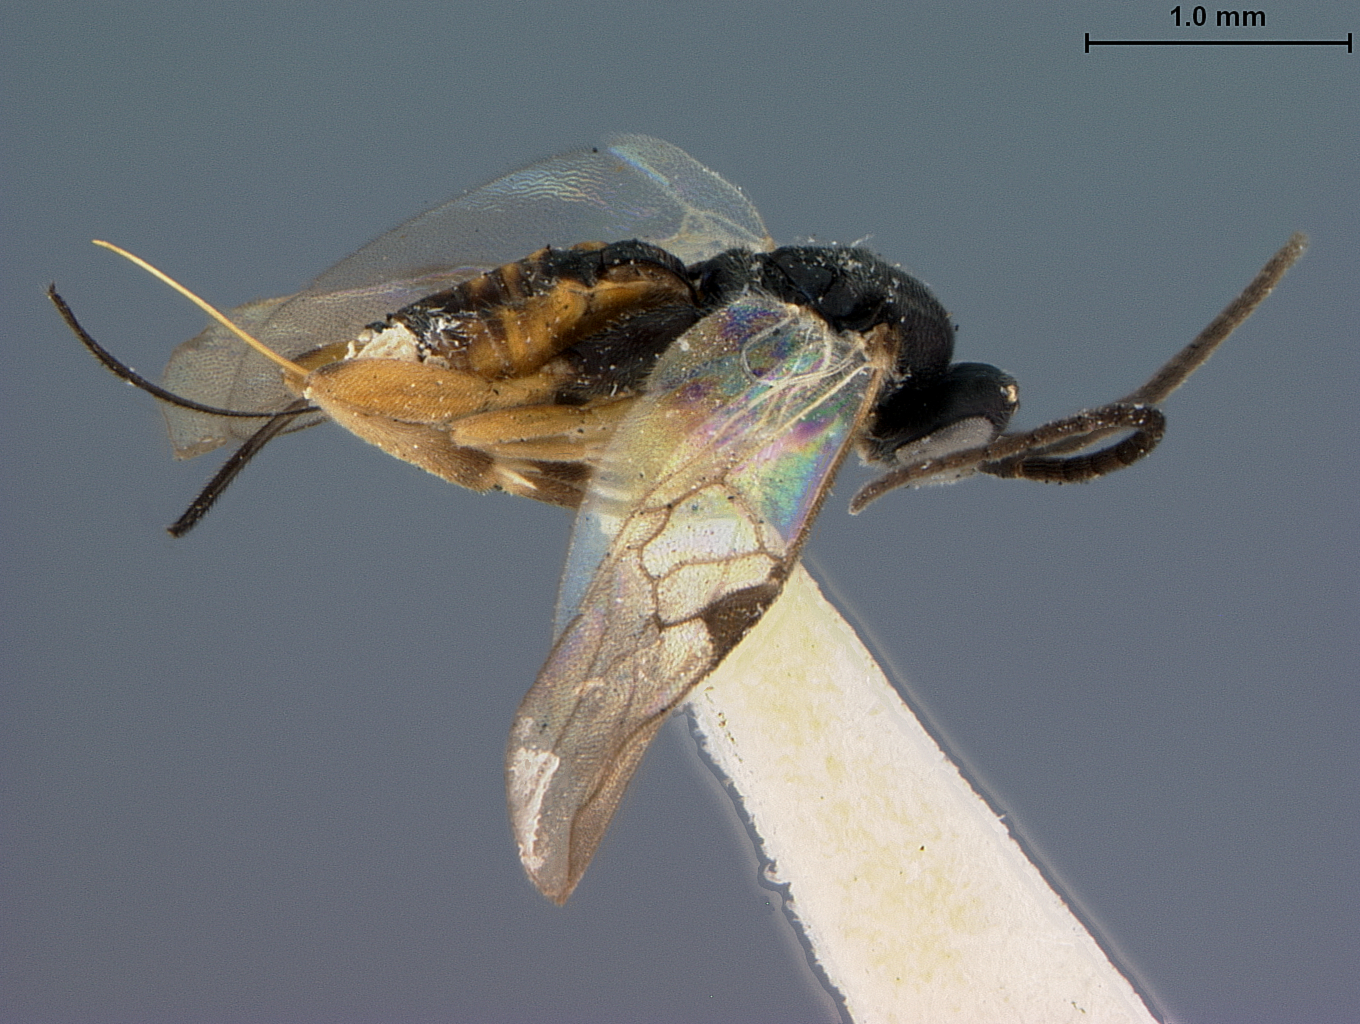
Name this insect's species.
Apanteles absonus
